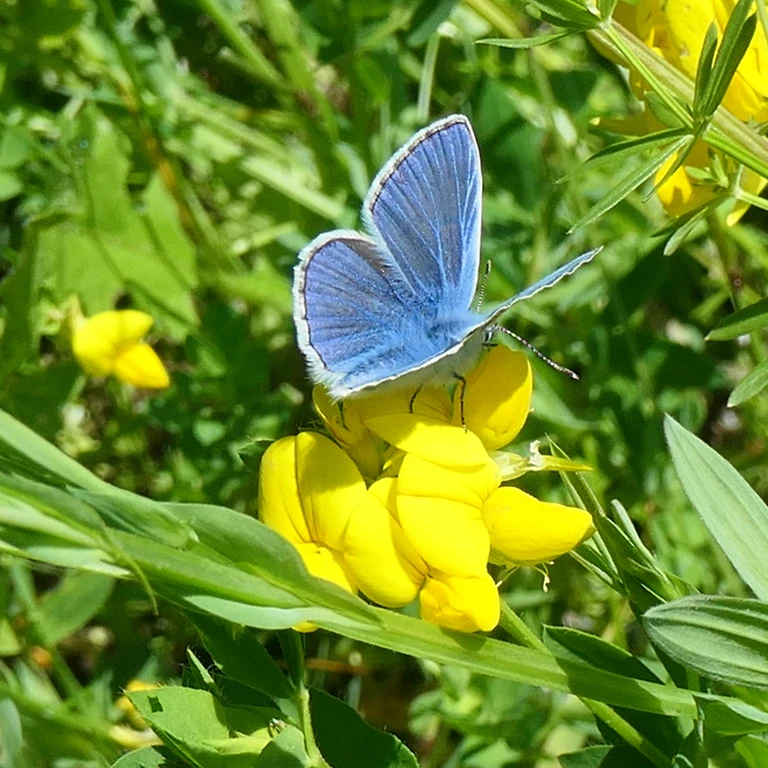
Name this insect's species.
Polyommatus icarus
